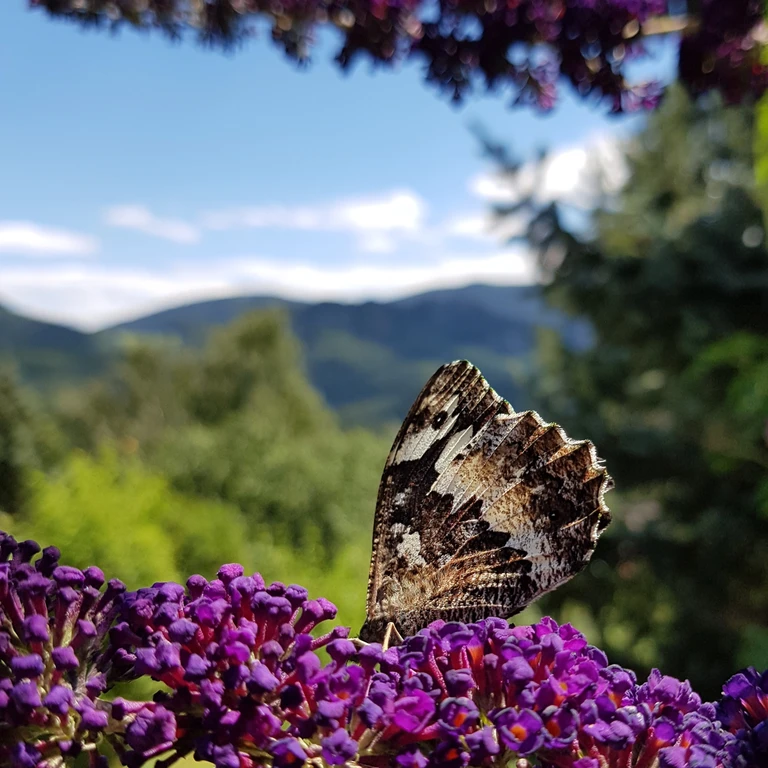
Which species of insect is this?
Brintesia circe
